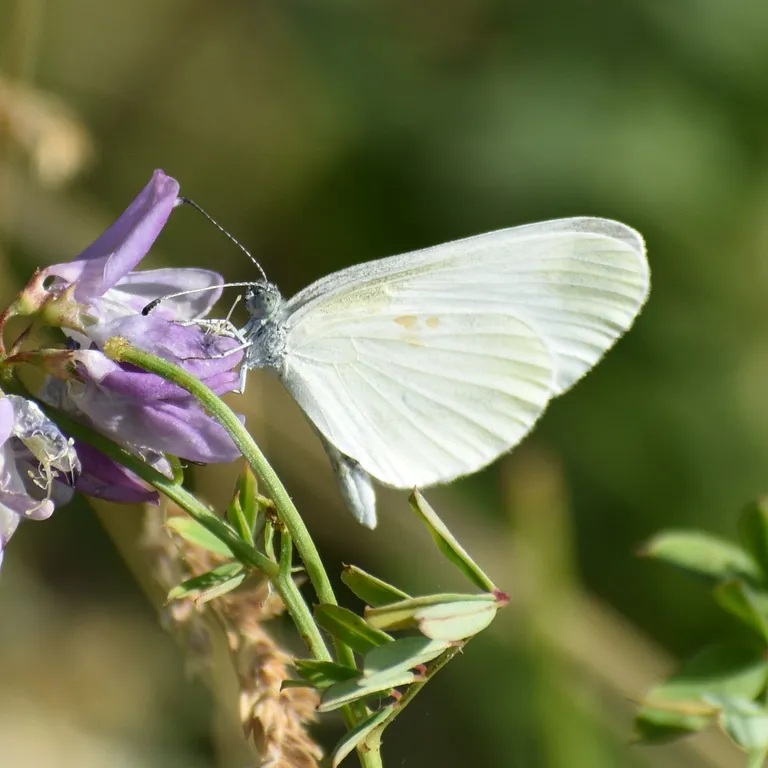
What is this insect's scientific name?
Leptidea sinapis/juvernica
